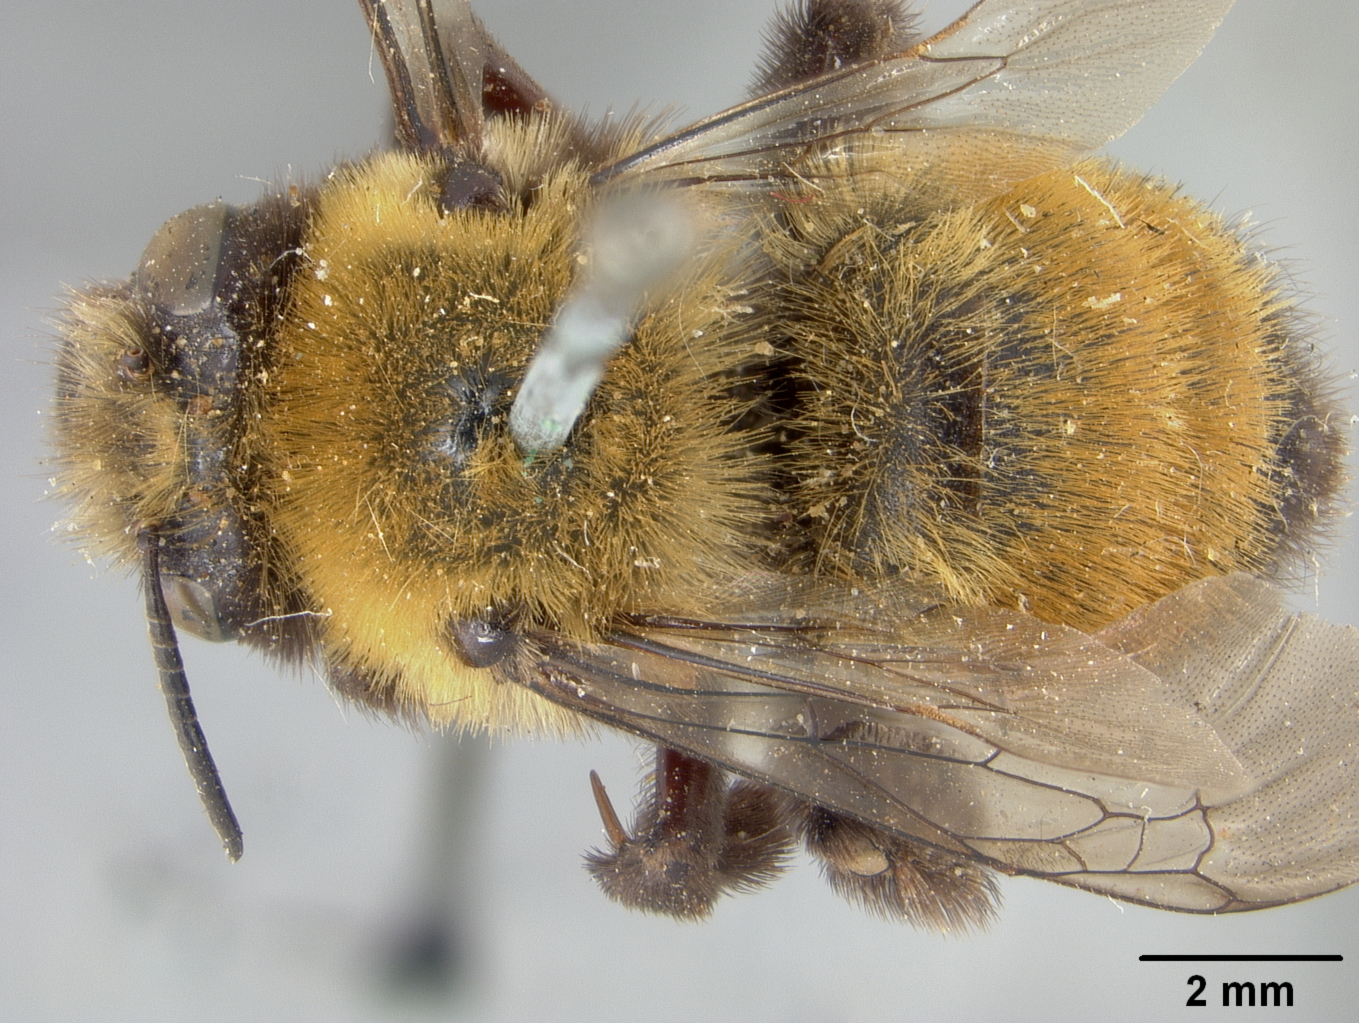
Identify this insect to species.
Anthophora bomboides
